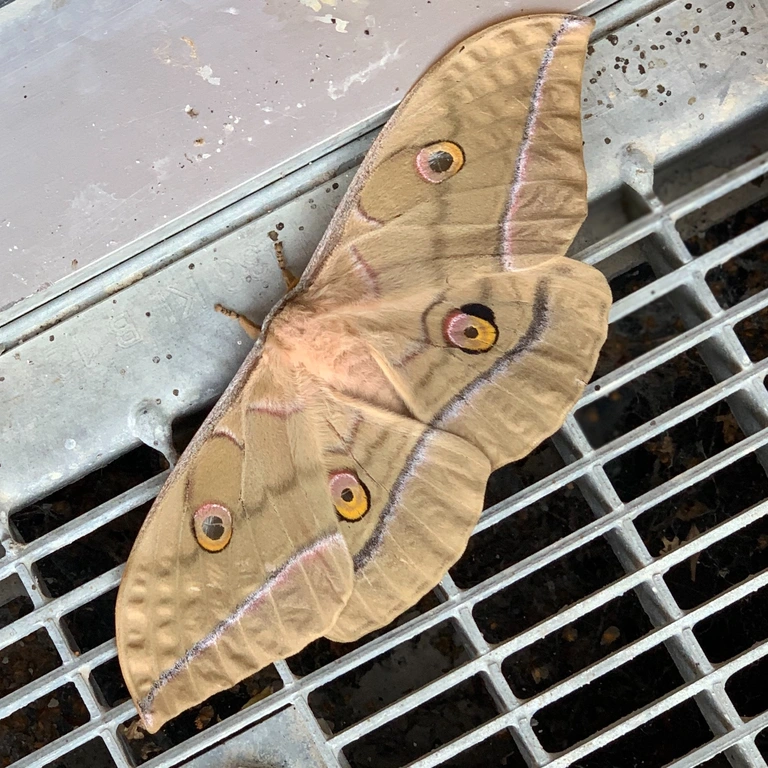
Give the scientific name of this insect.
Antheraea yamamai
